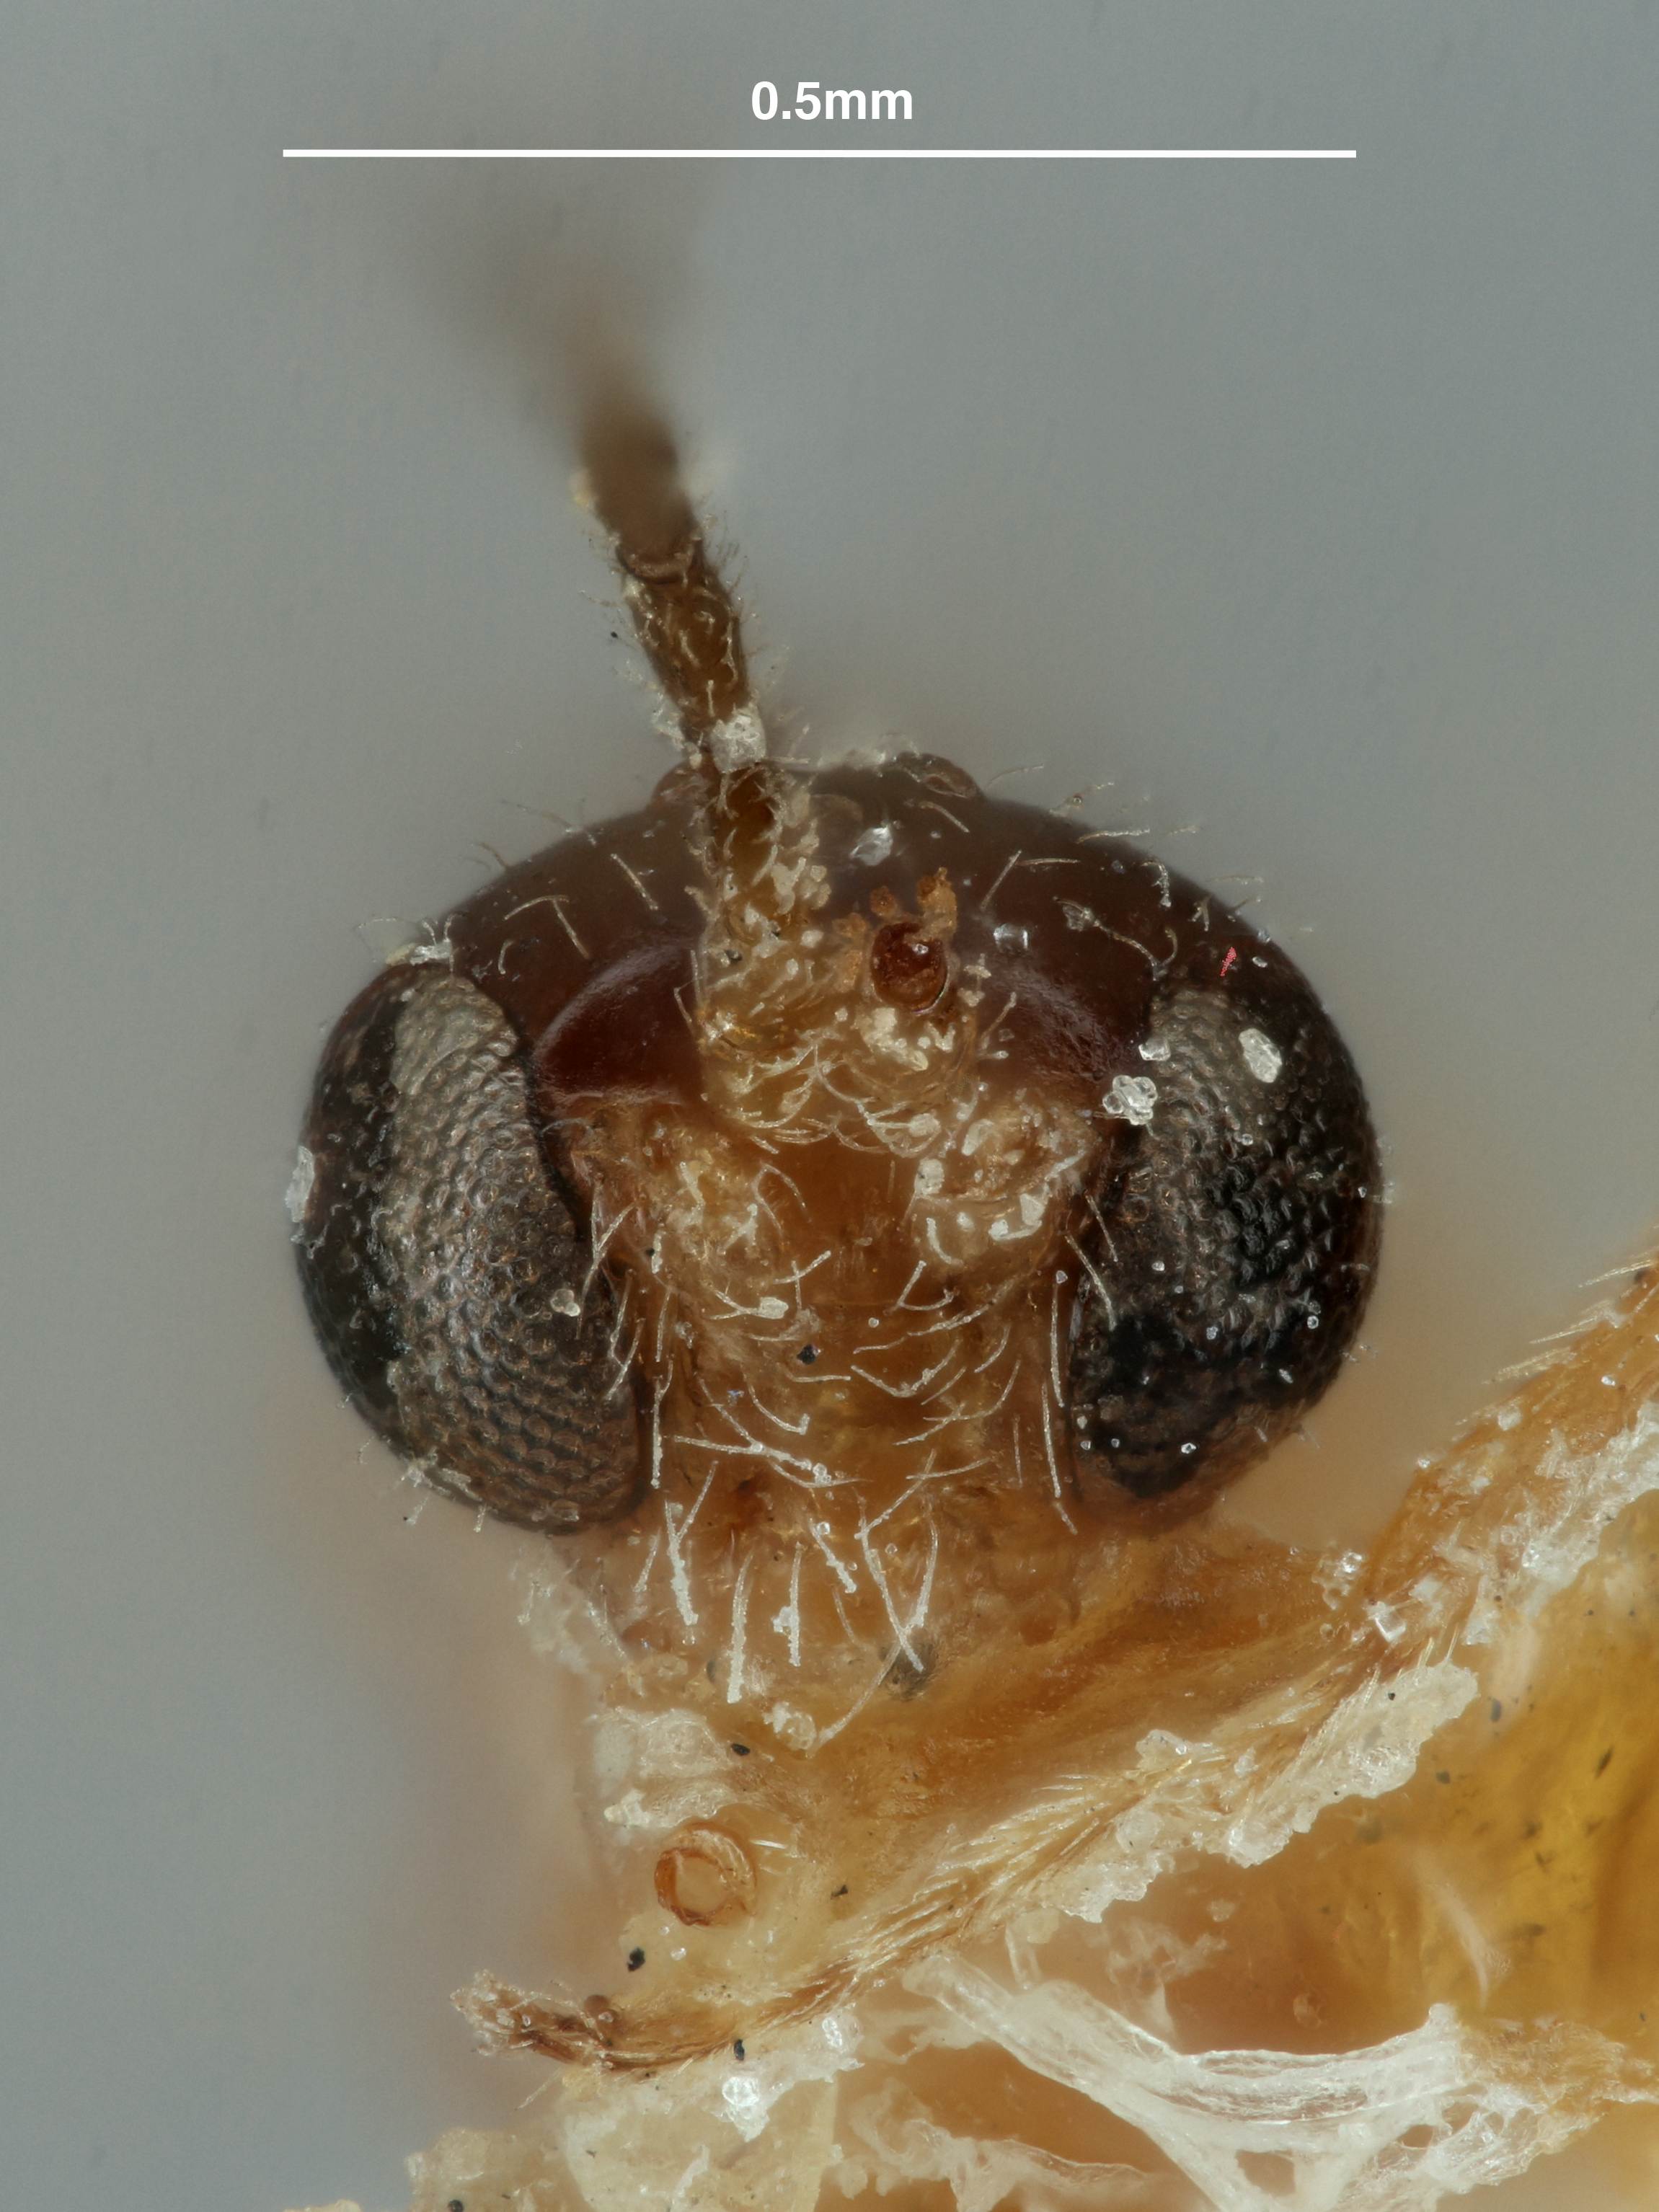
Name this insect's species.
Aphidius ribis
